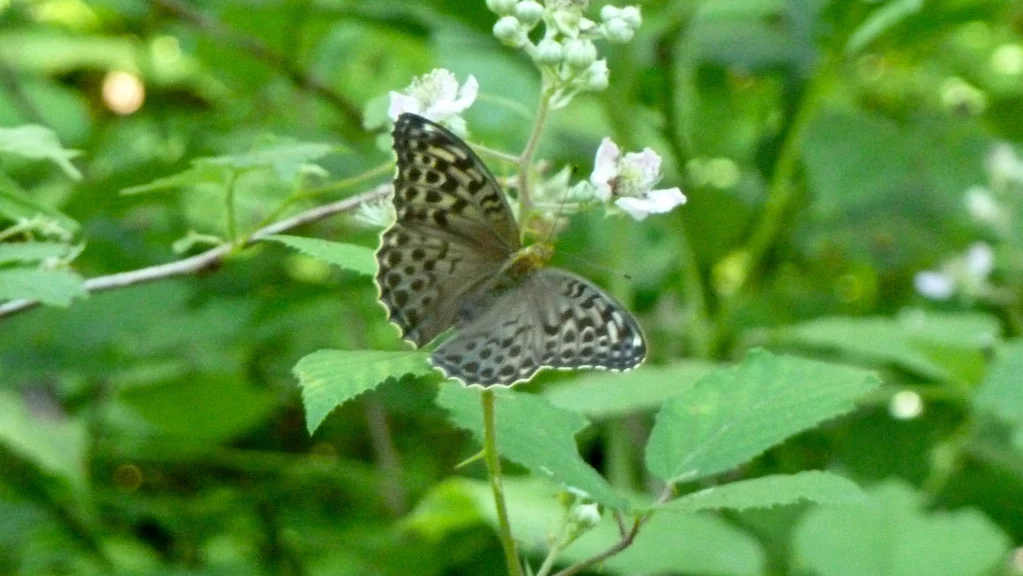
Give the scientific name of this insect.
Argynnis paphia
